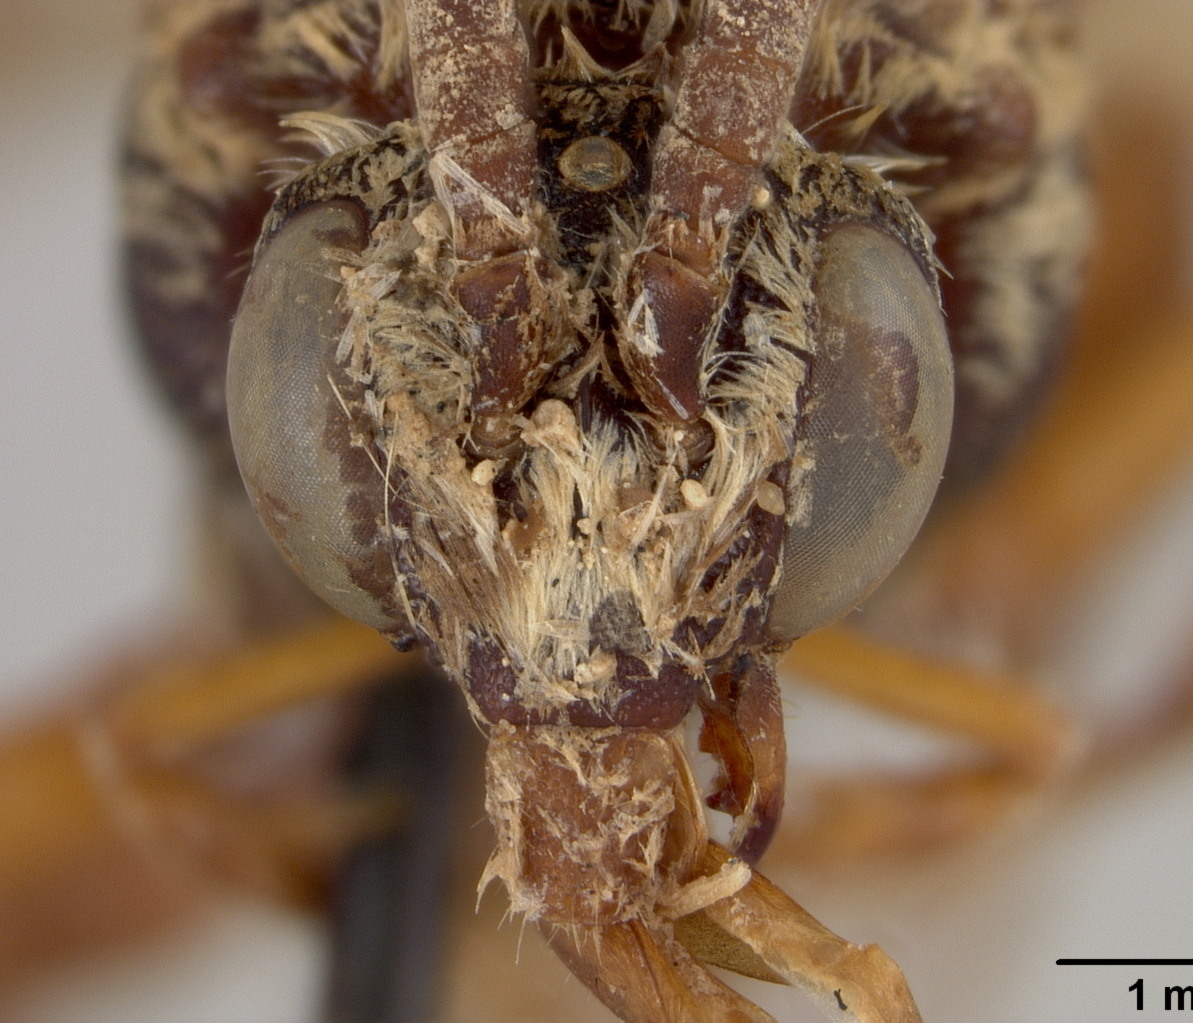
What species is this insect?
Melecta haitensis
